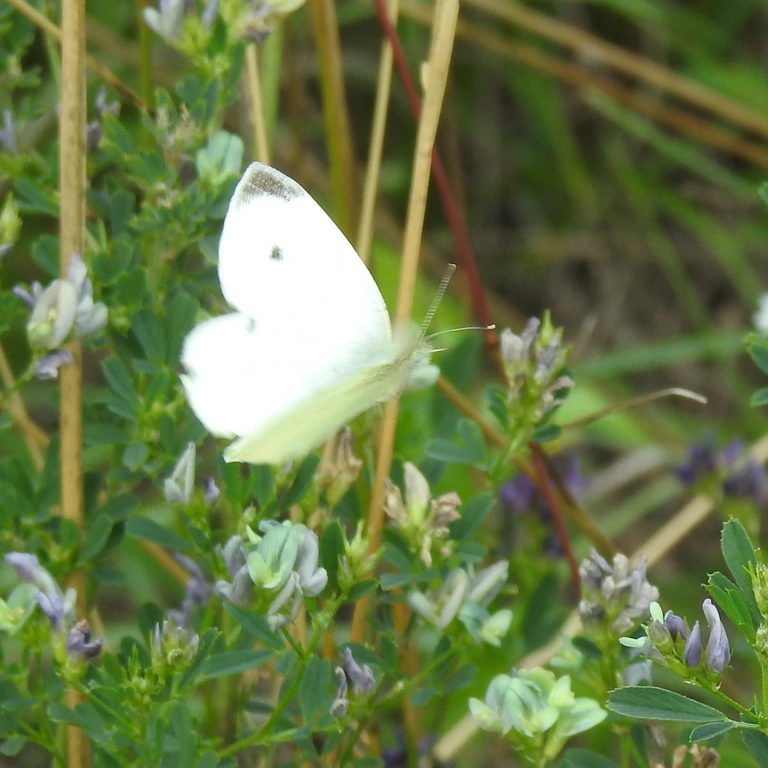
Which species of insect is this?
Pieris rapae
